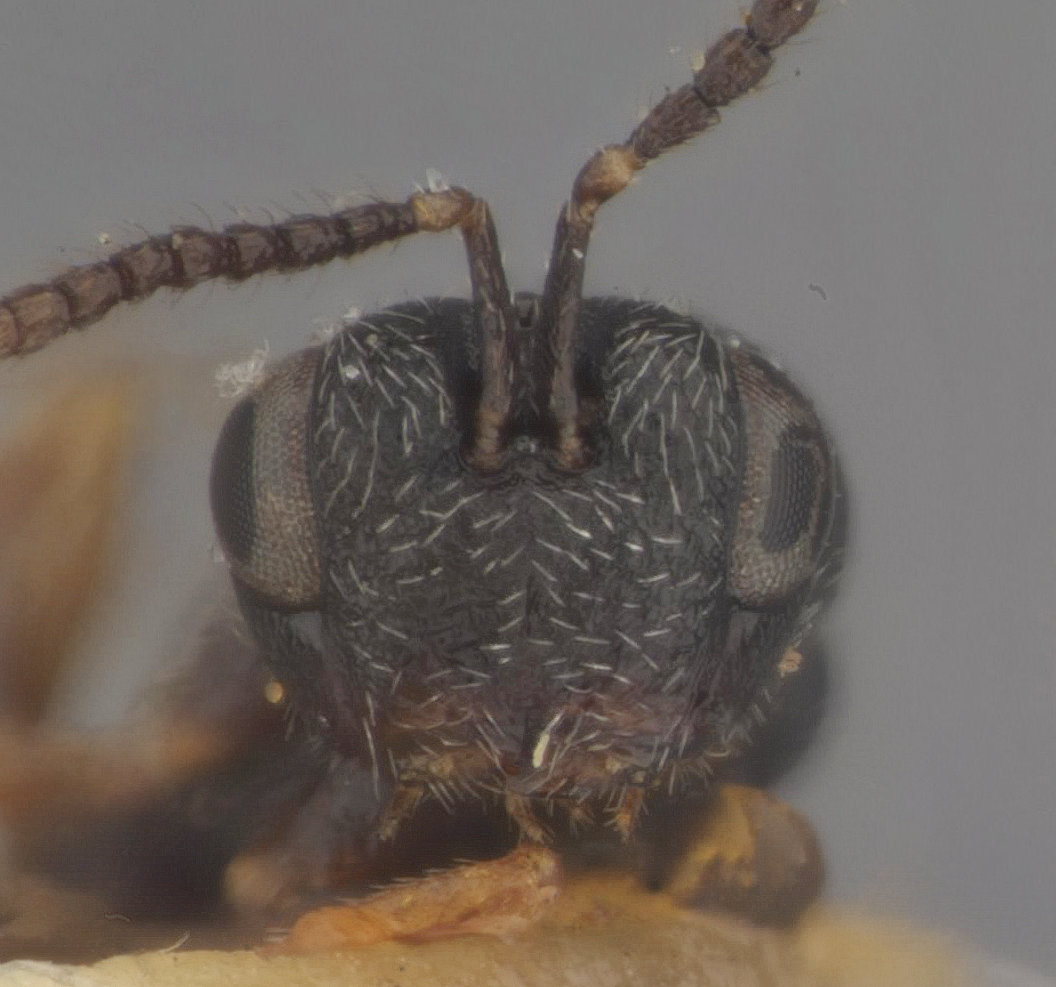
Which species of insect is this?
Harmolita elymophthora
